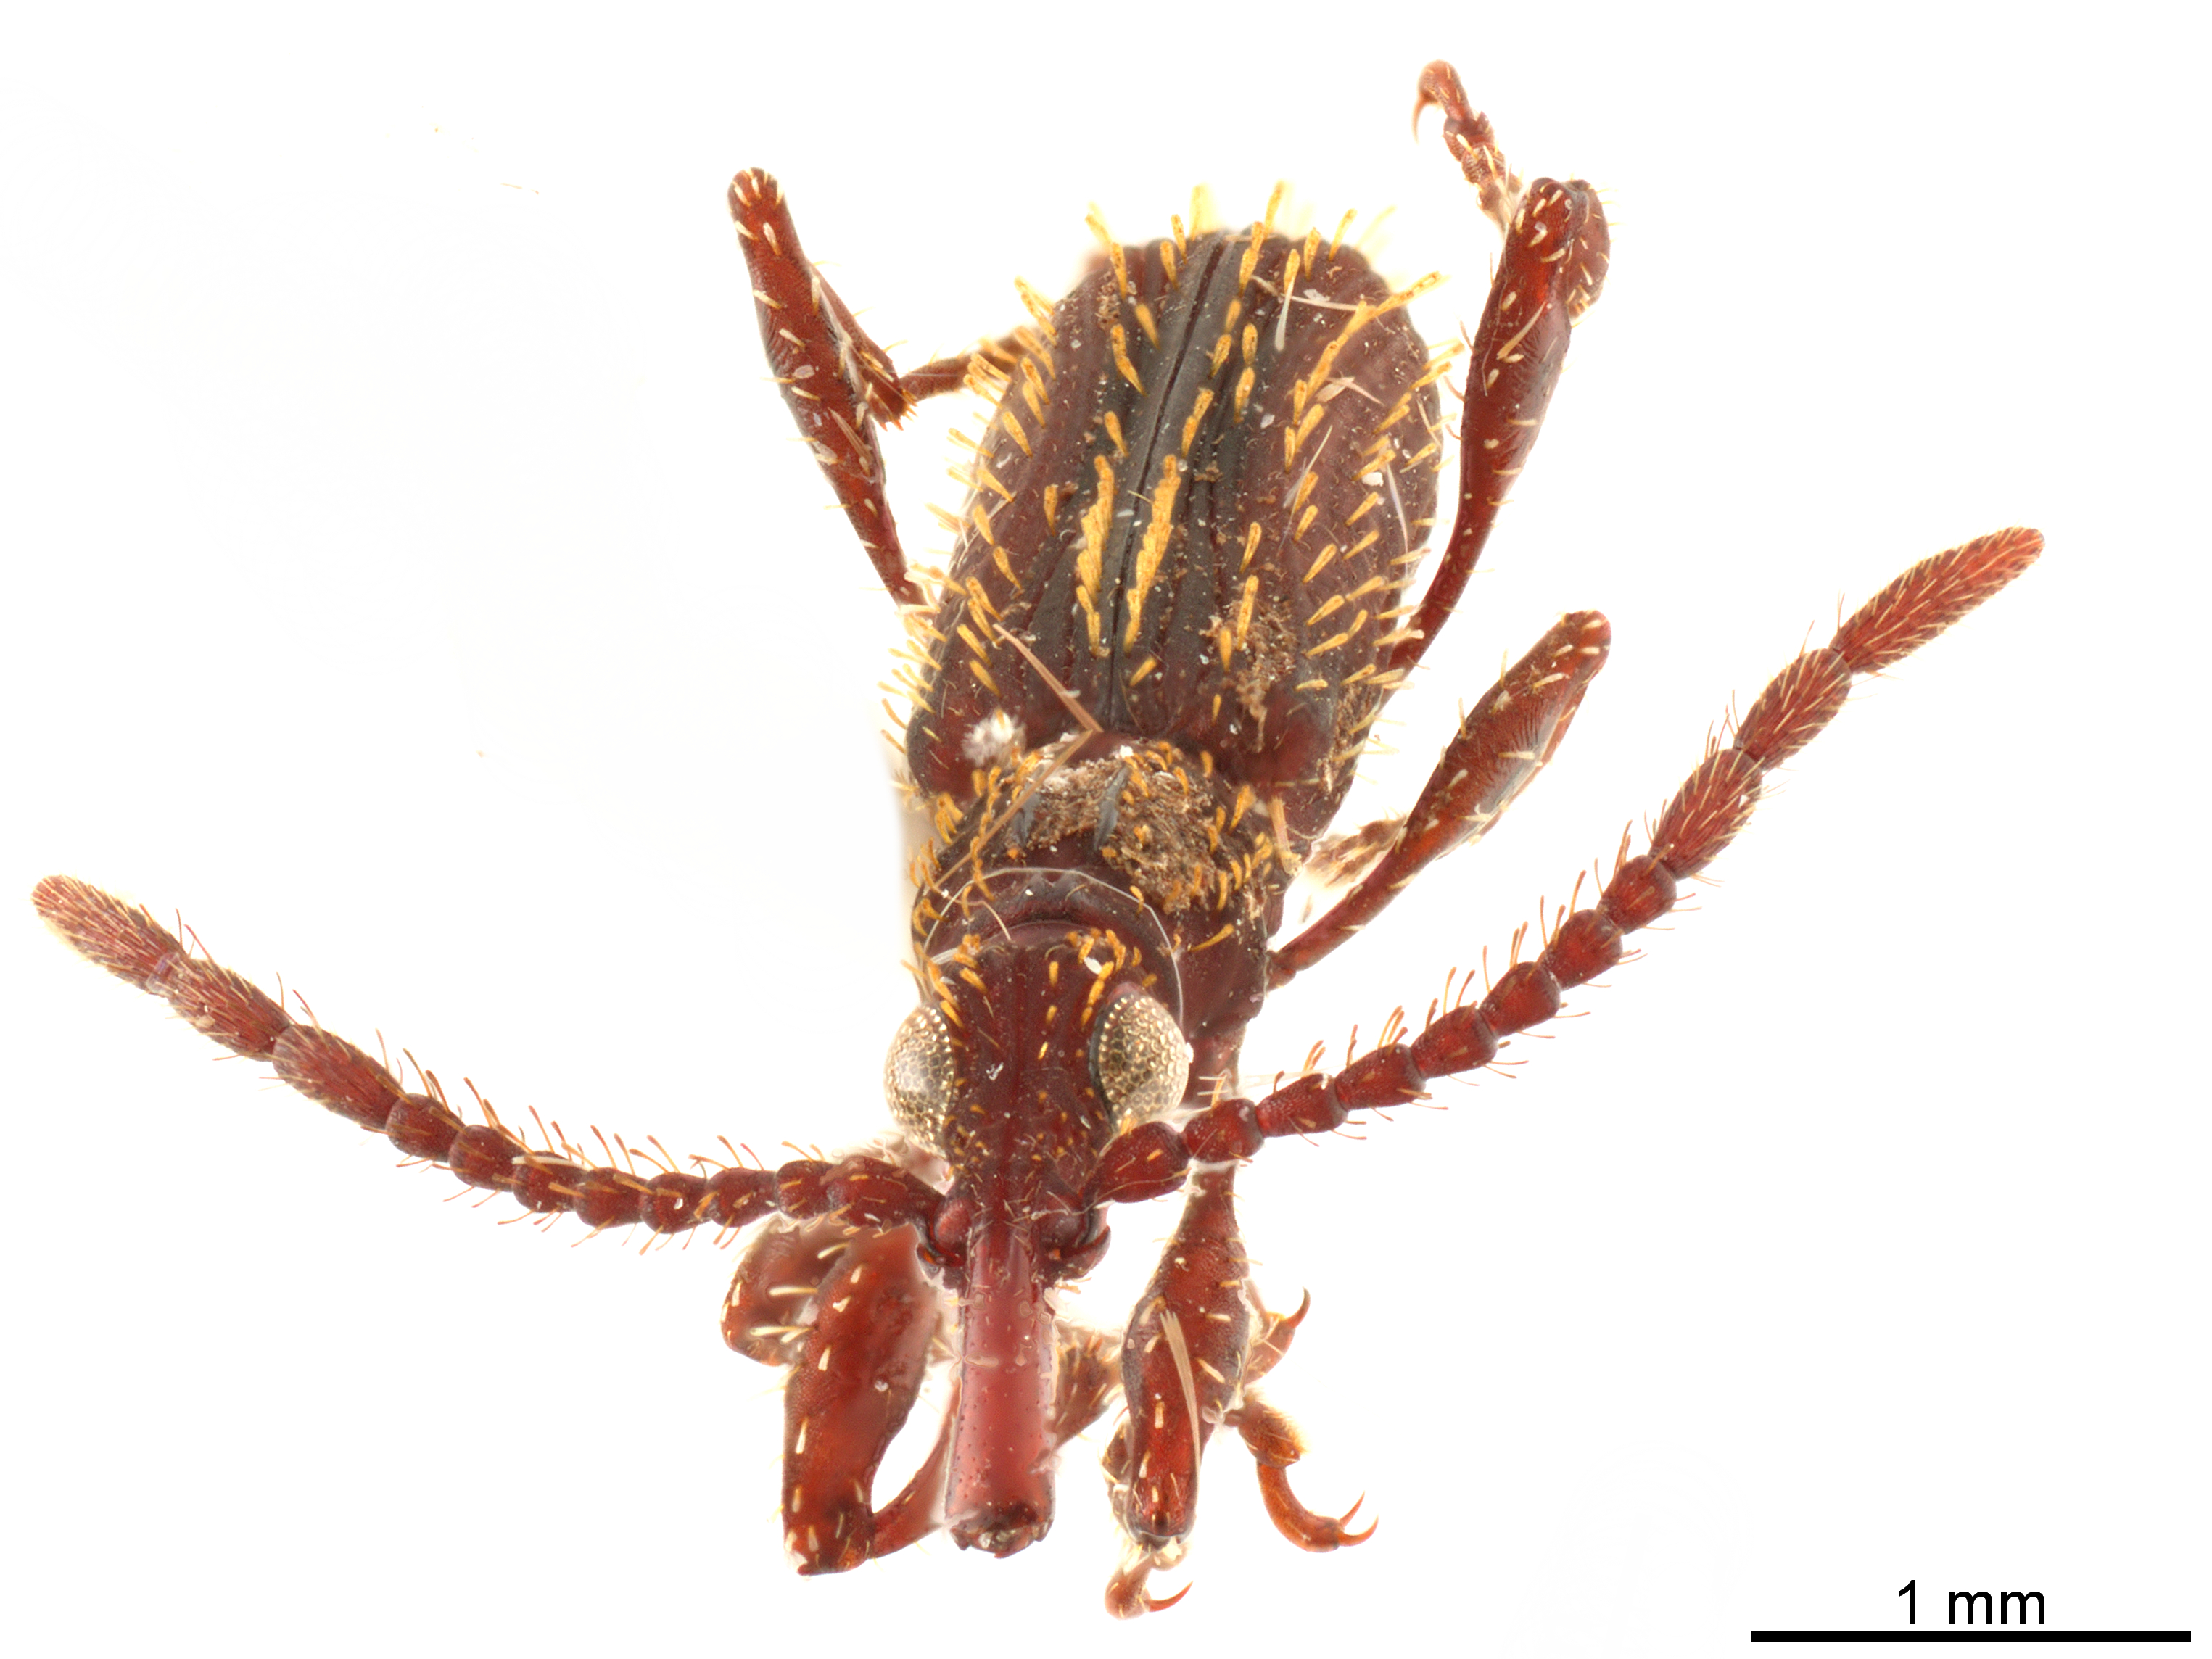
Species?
Hyperephanus cerdai
